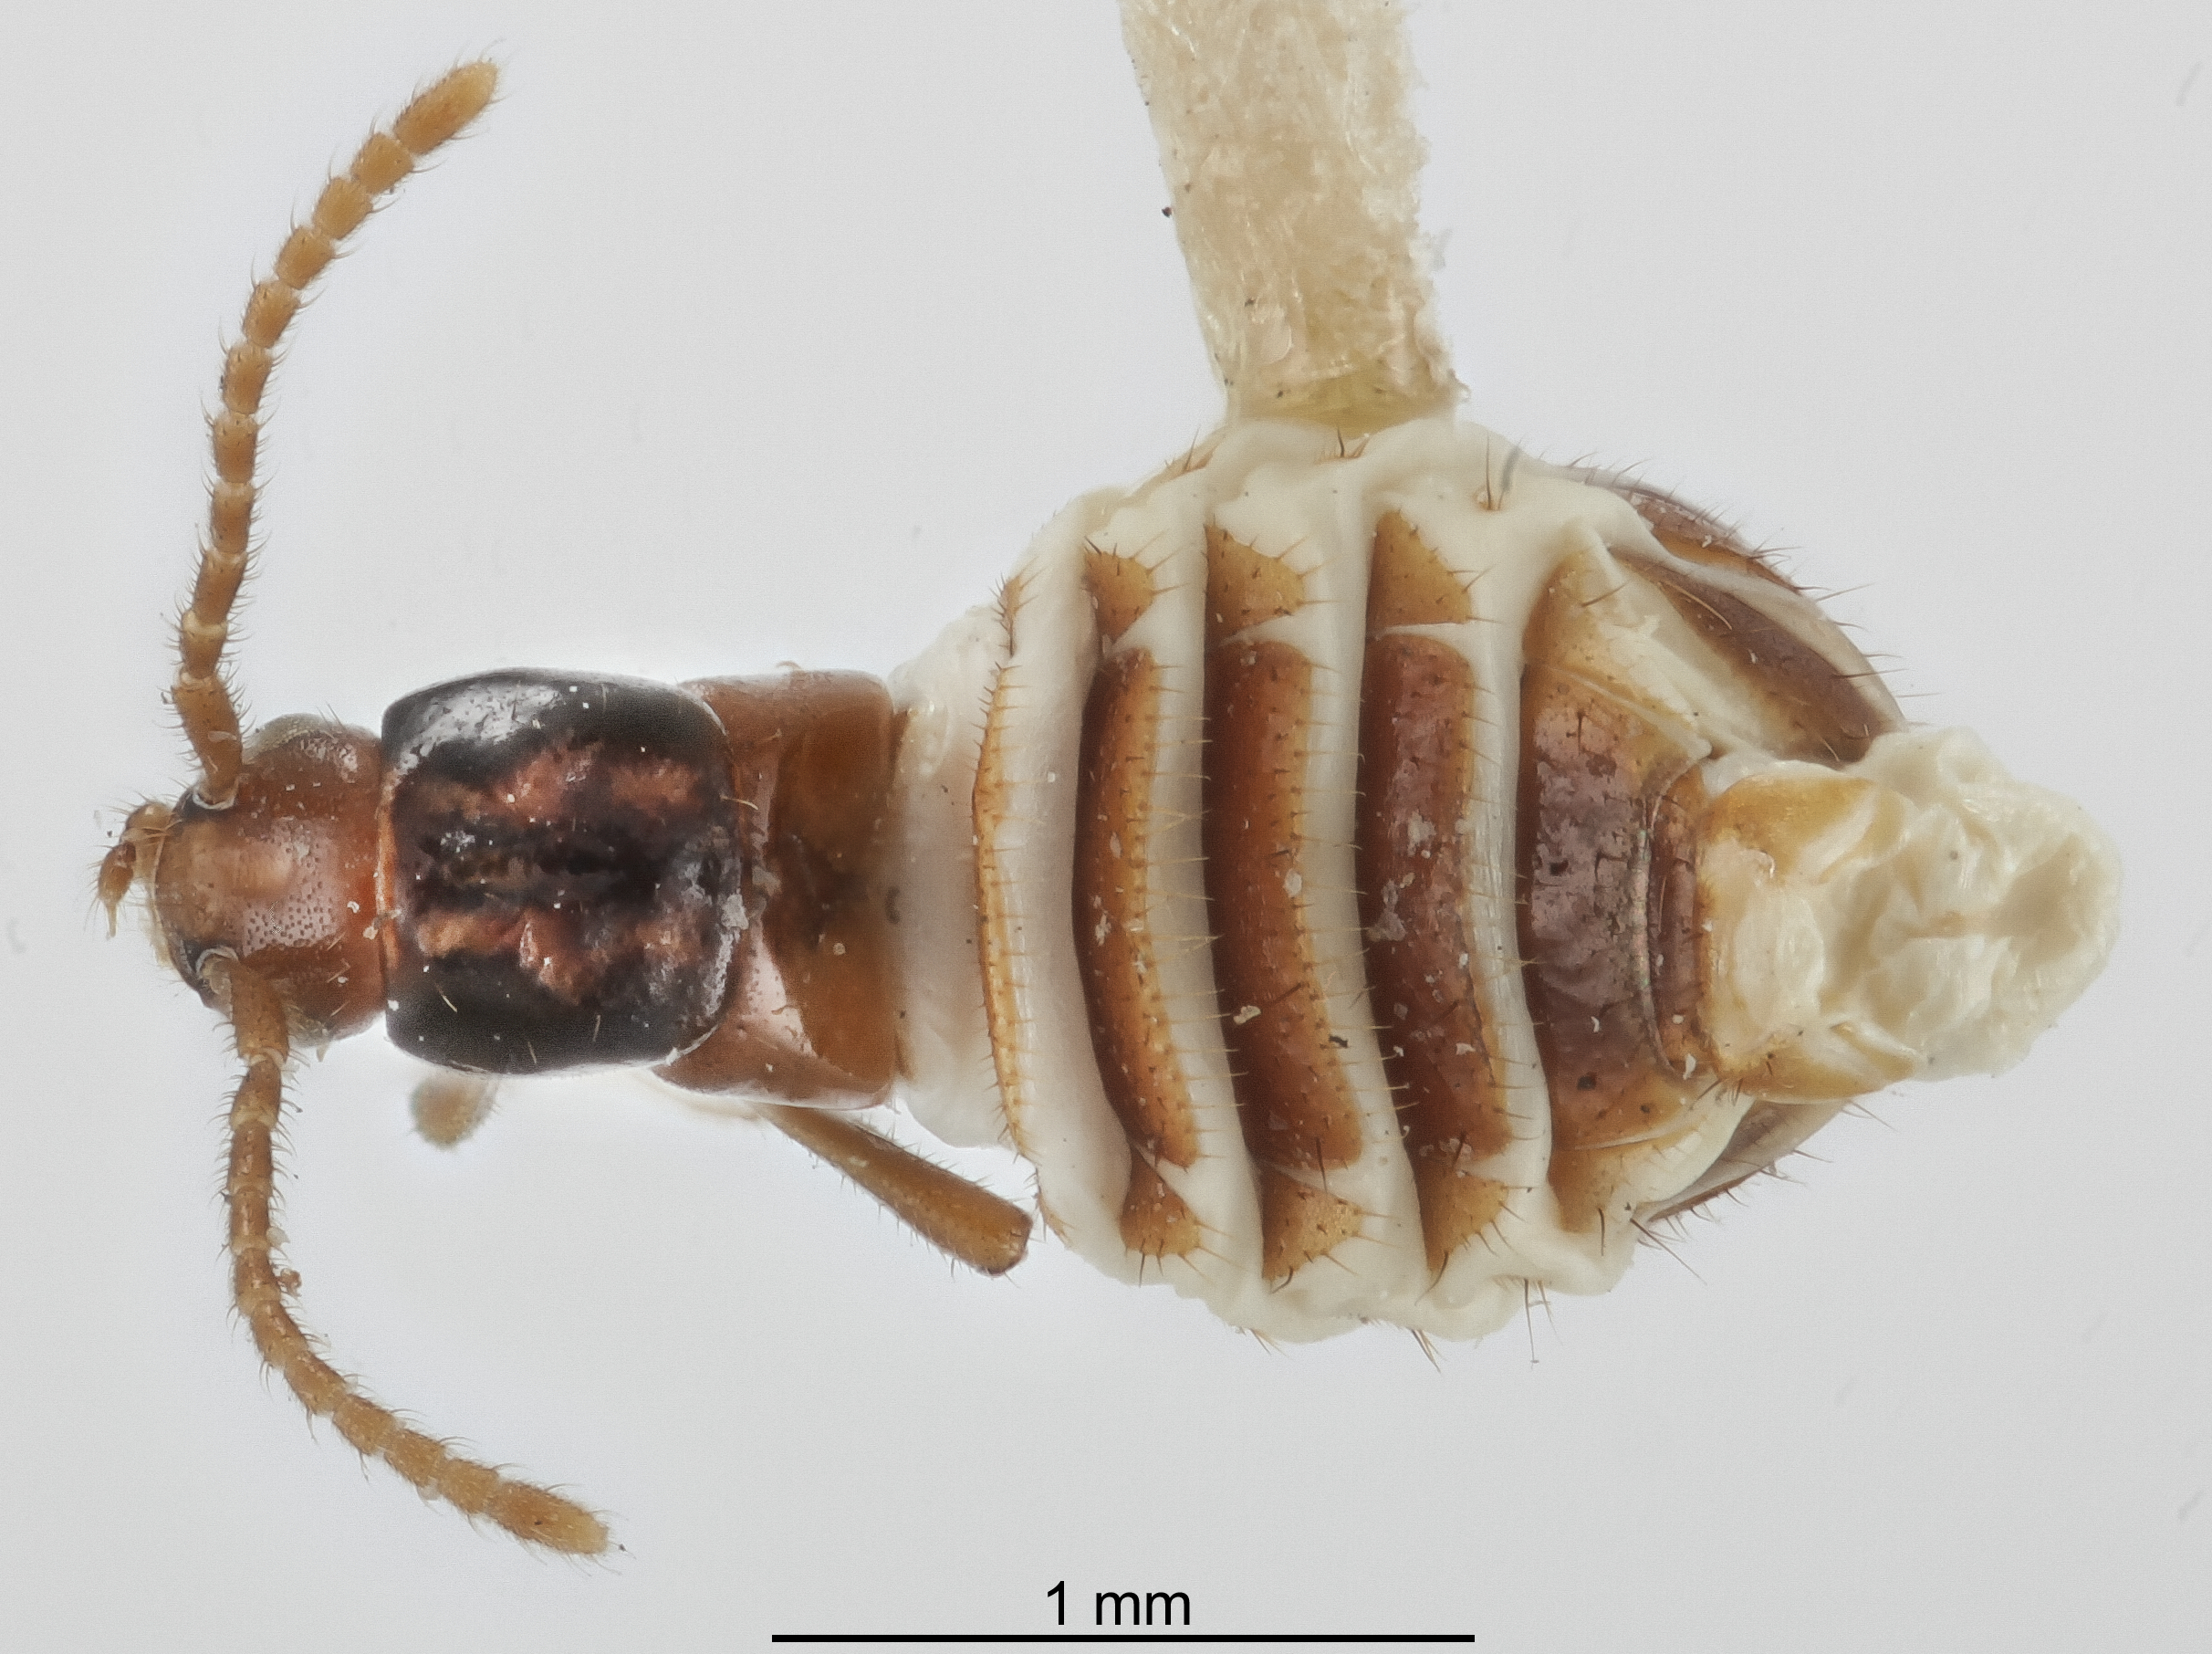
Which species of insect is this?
Termitogaster puncticeps
